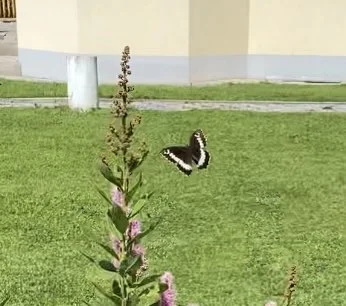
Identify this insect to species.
Brintesia circe
